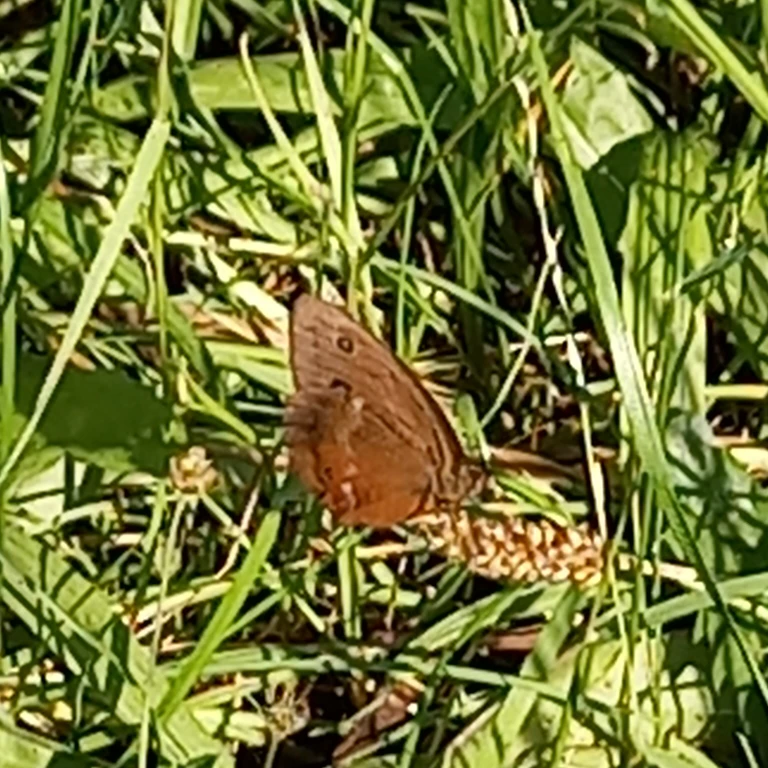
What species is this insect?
Minois dryas
